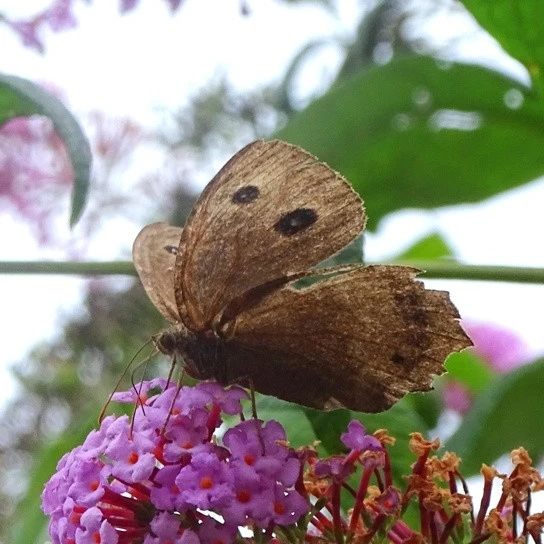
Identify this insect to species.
Minois dryas
